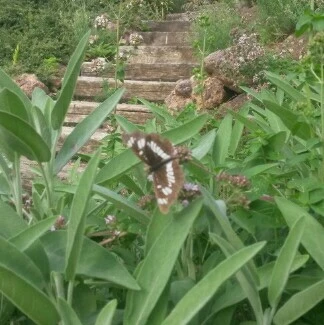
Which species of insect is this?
Neptis rivularis
